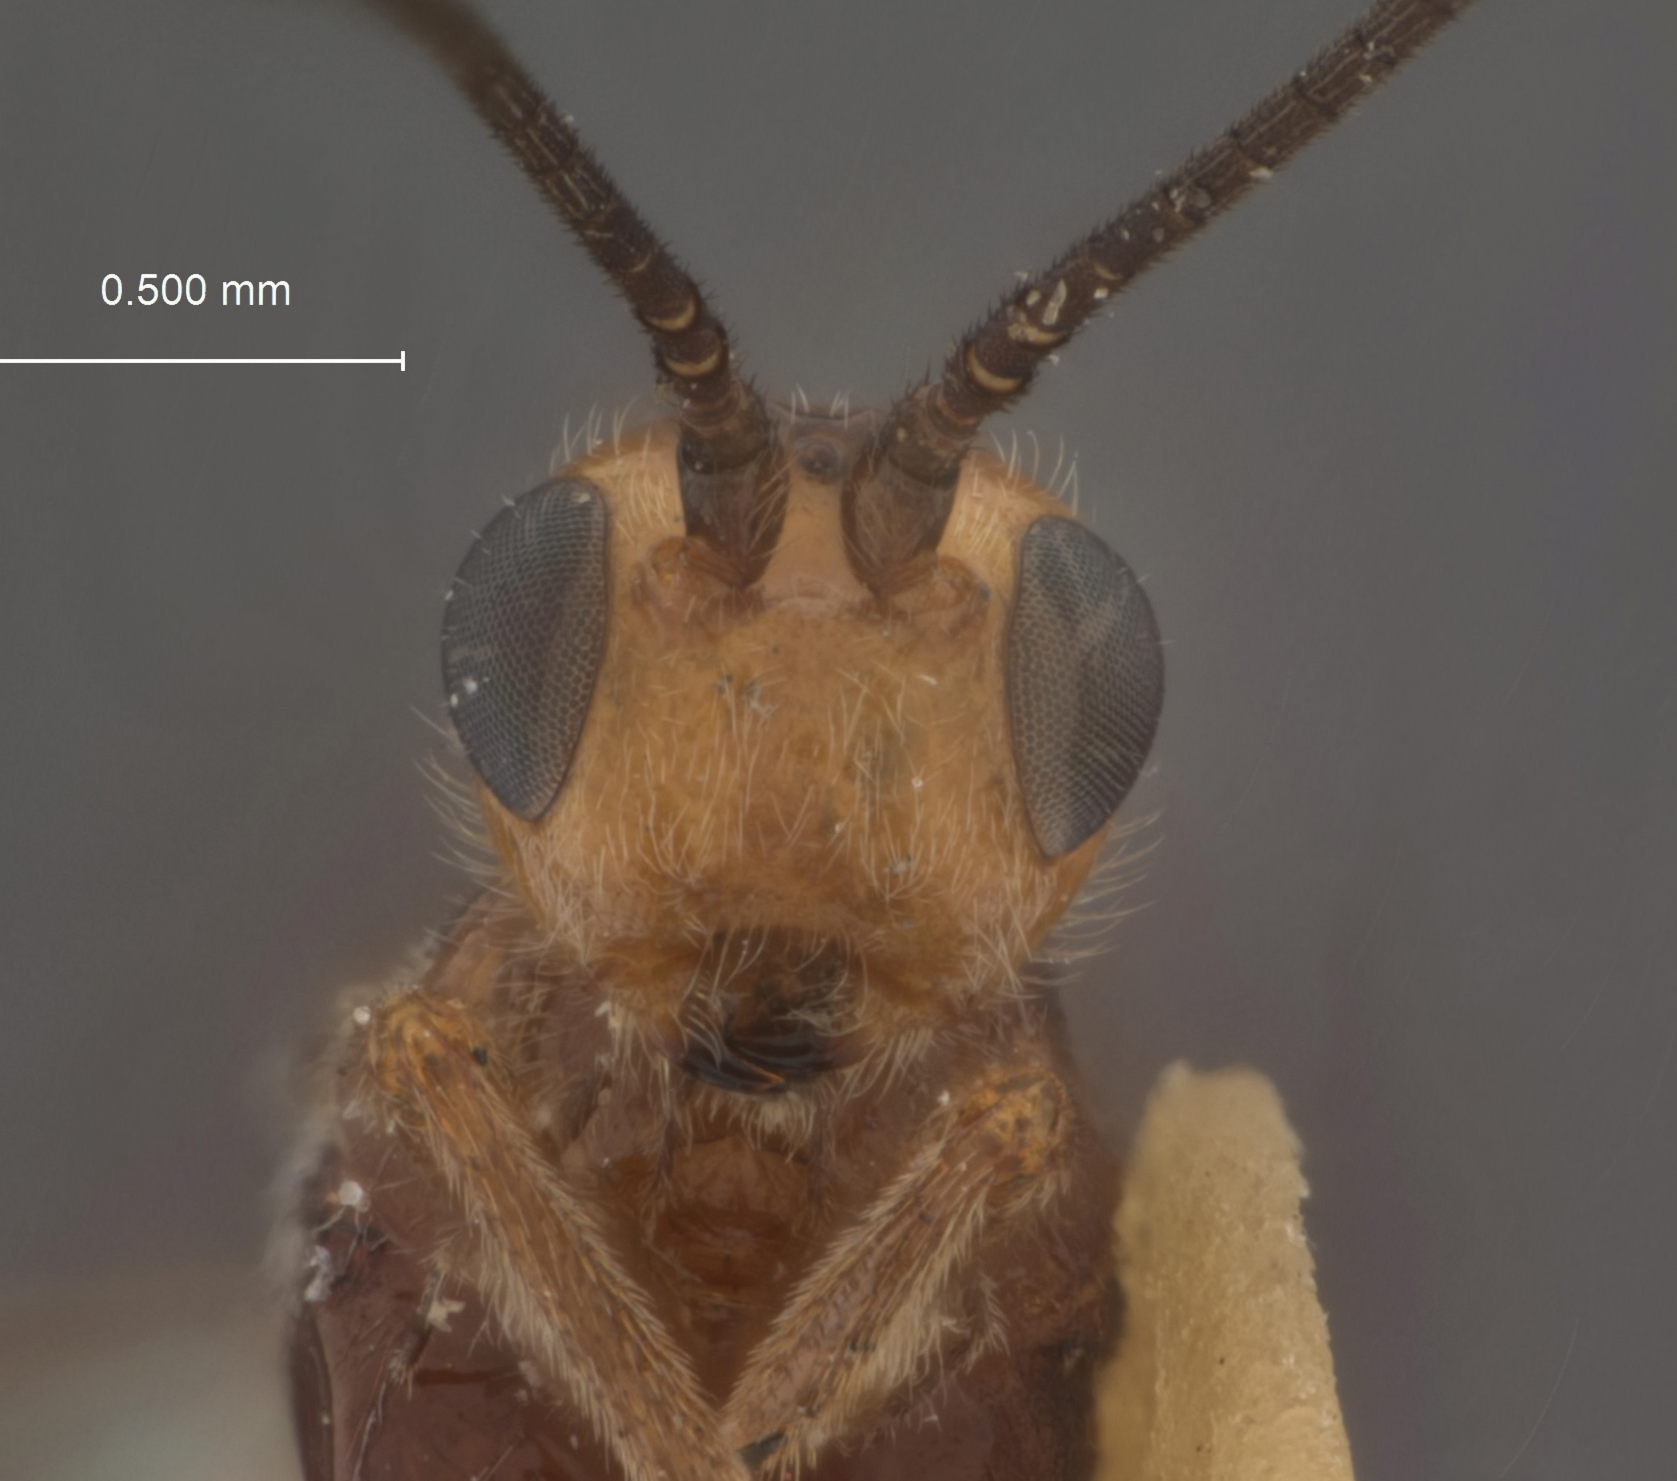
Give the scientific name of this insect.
Coeloides brunneri
